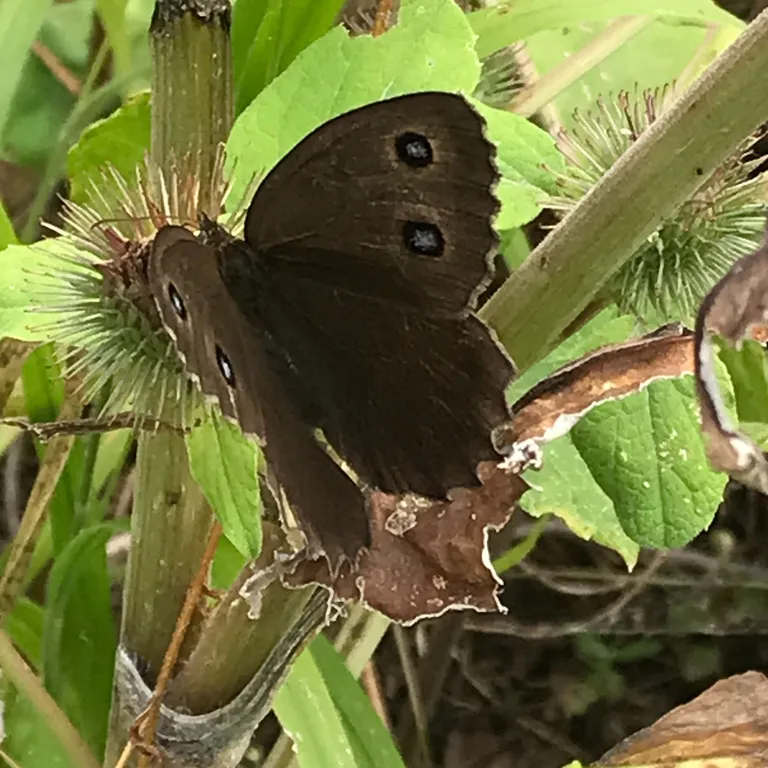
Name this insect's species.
Minois dryas
